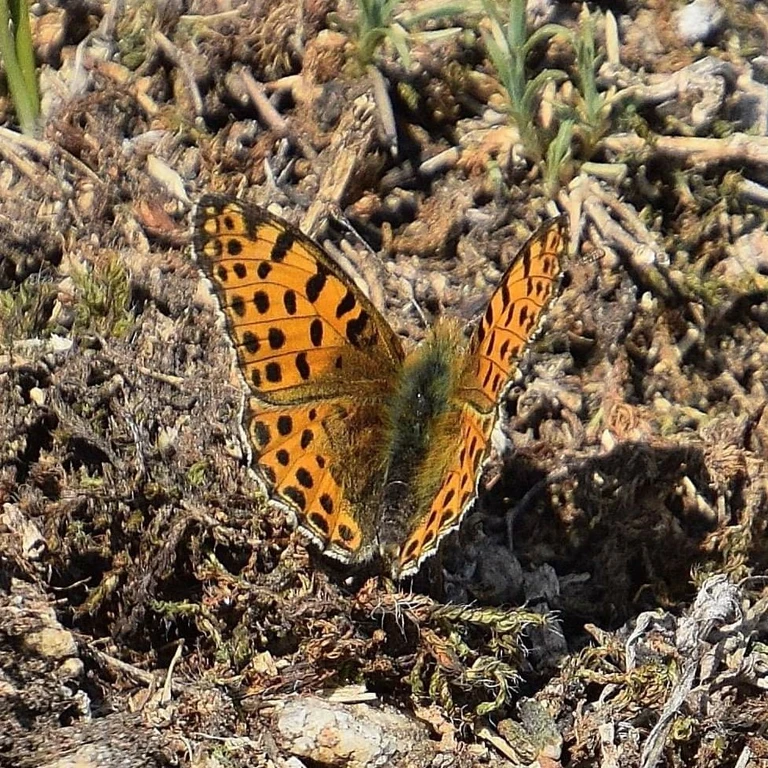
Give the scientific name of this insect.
Issoria lathonia
